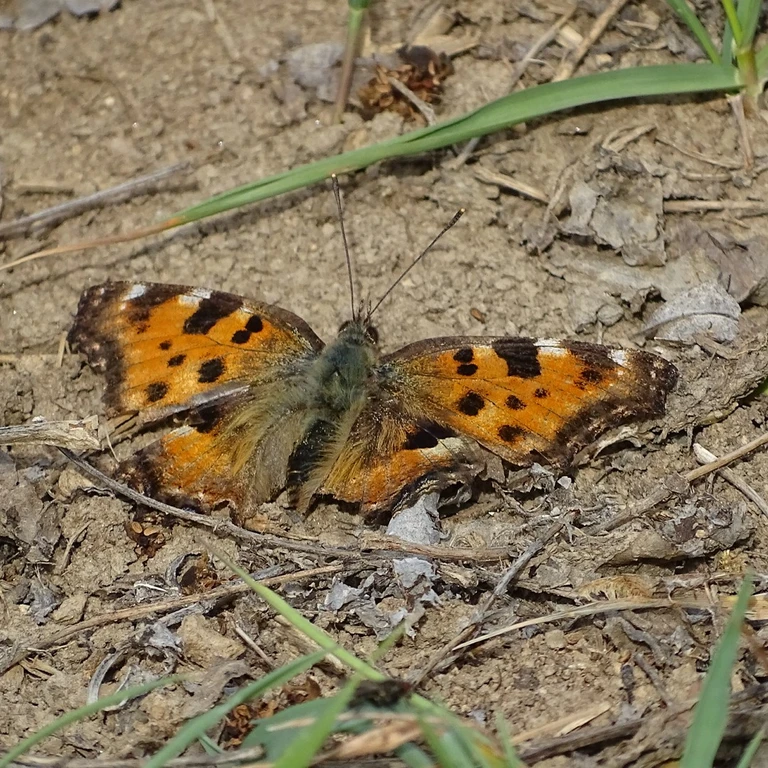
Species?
Nymphalis polychloros
